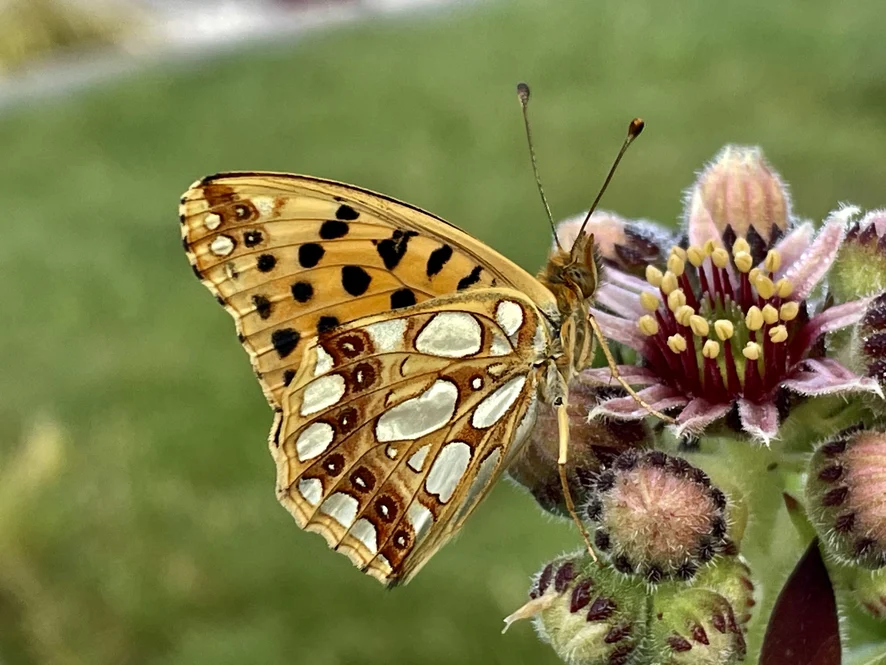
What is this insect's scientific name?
Issoria lathonia
